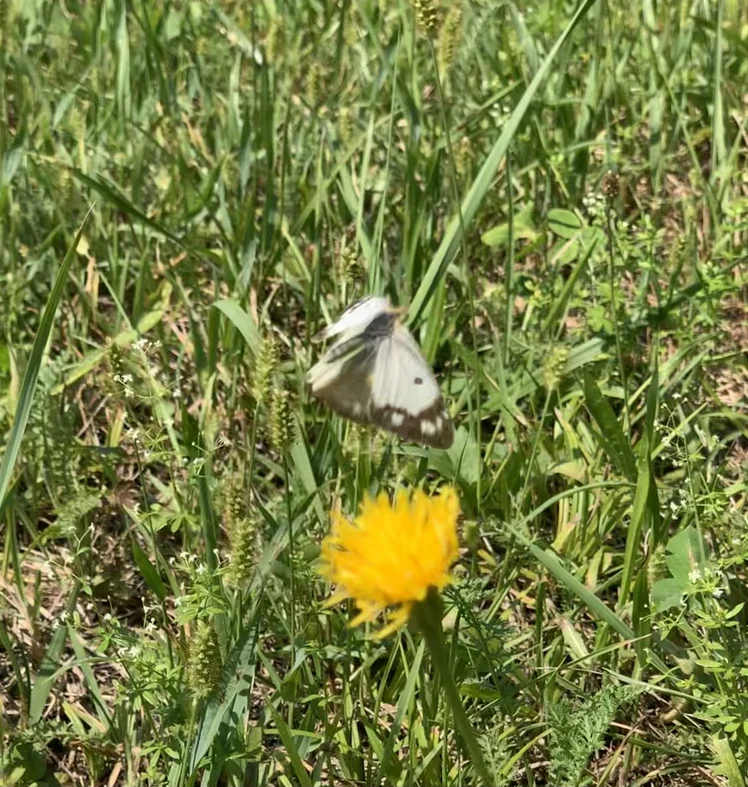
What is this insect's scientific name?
Colias croceus
